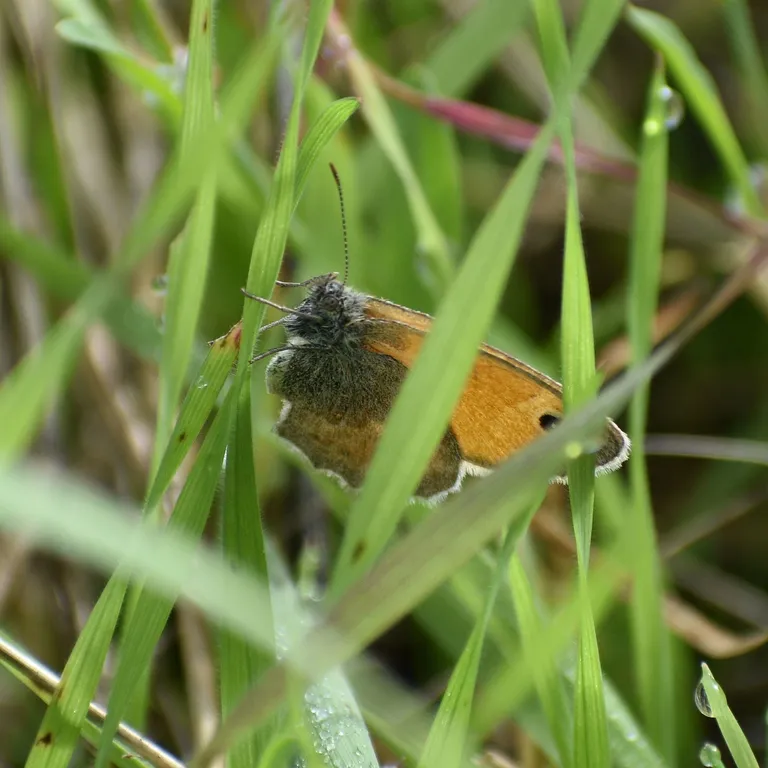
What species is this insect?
Coenonympha pamphilus
